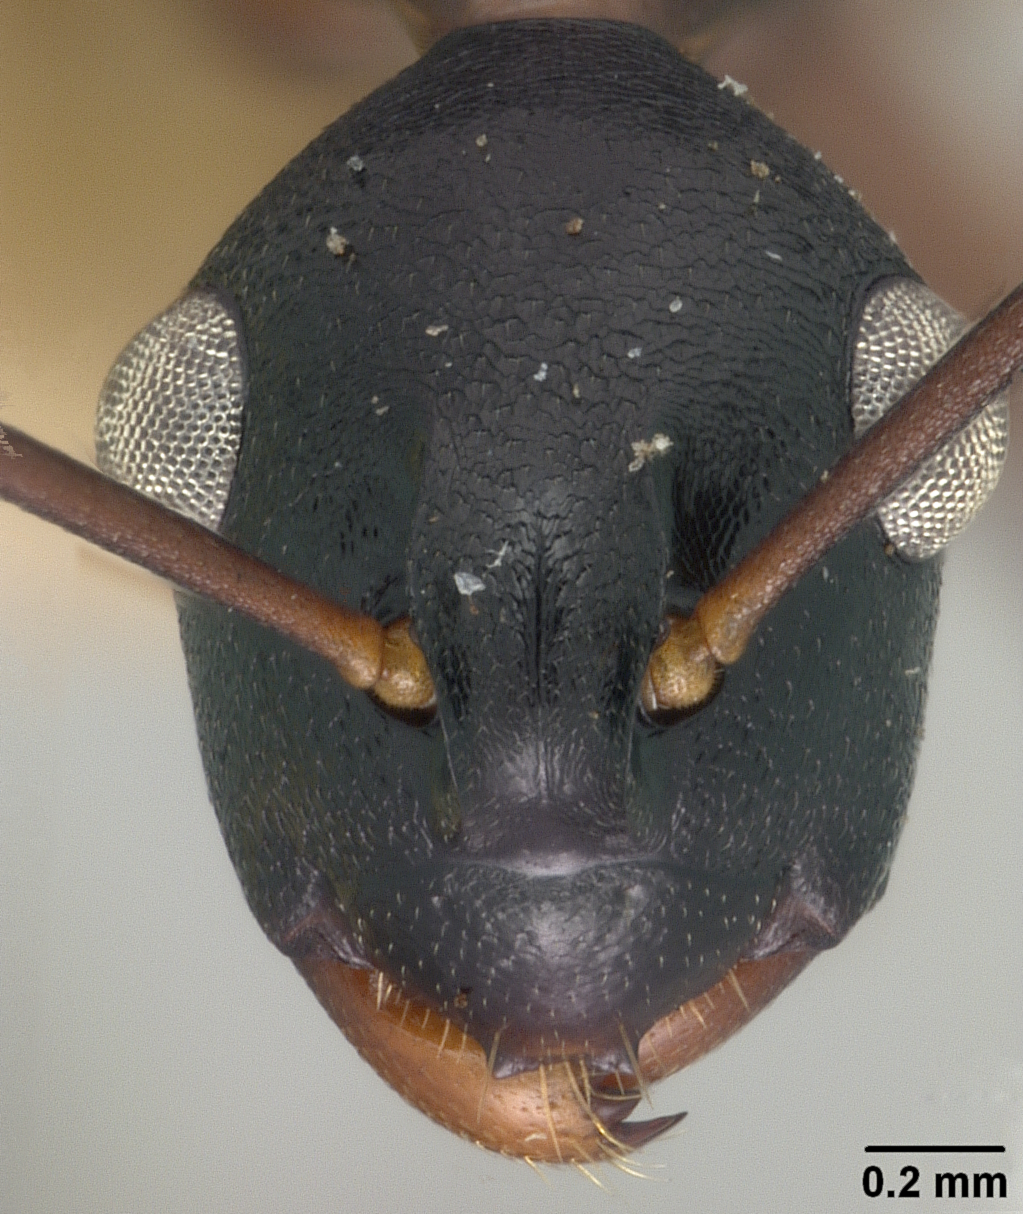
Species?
Polyrhachis osae
